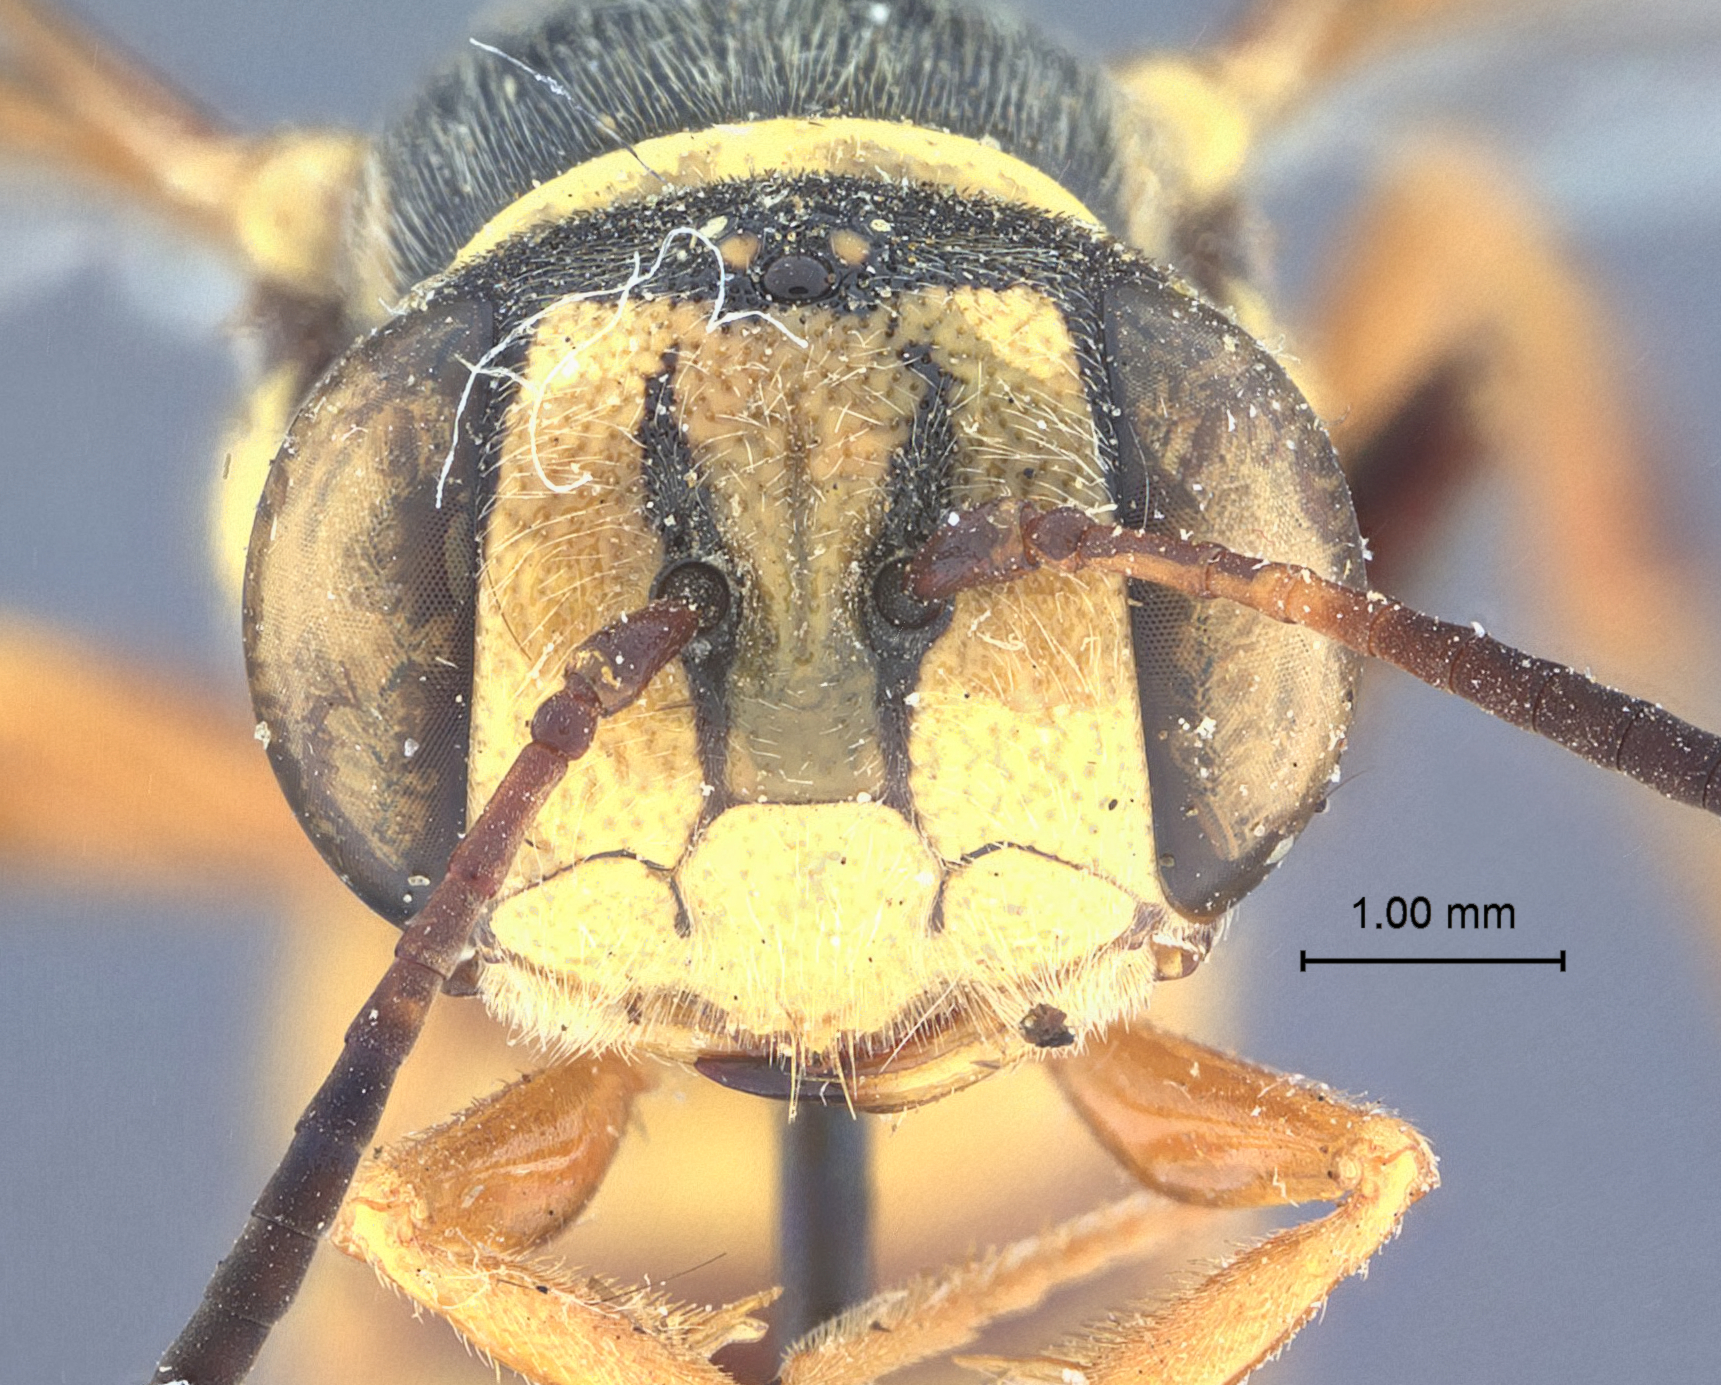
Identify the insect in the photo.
Eucerceris canaliculata
